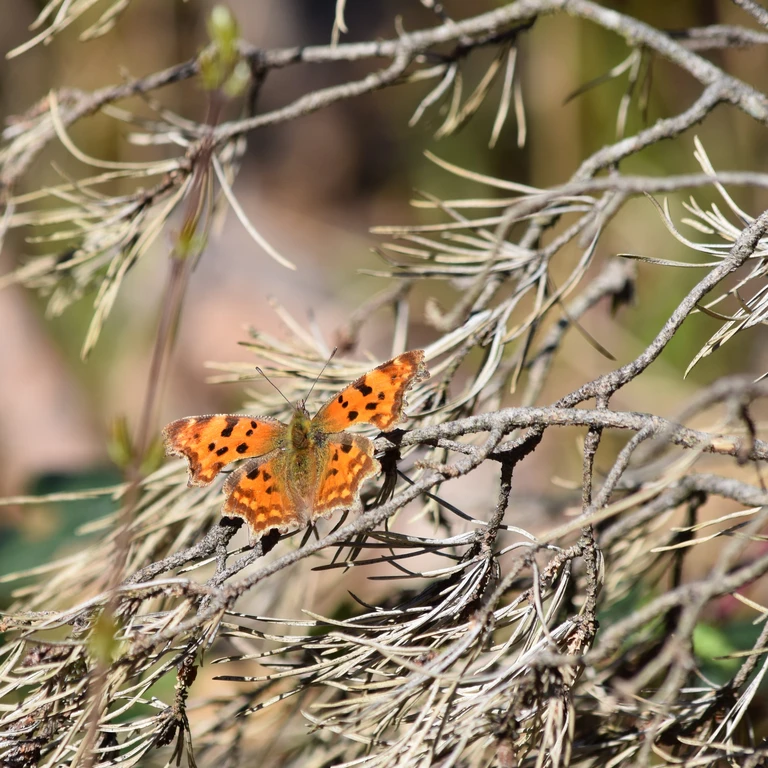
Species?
Polygonia c-album
